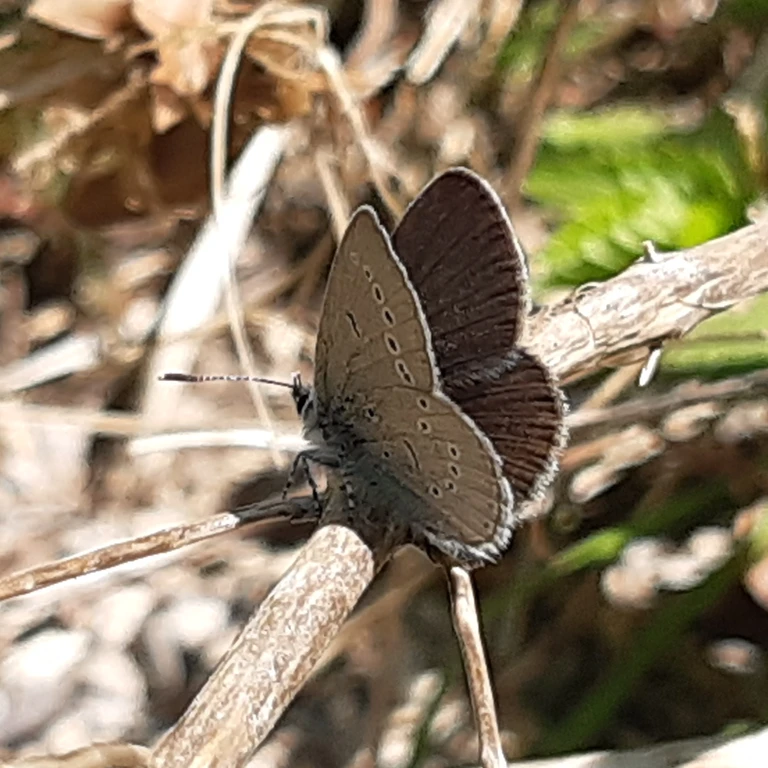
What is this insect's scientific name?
Cupido minimus
